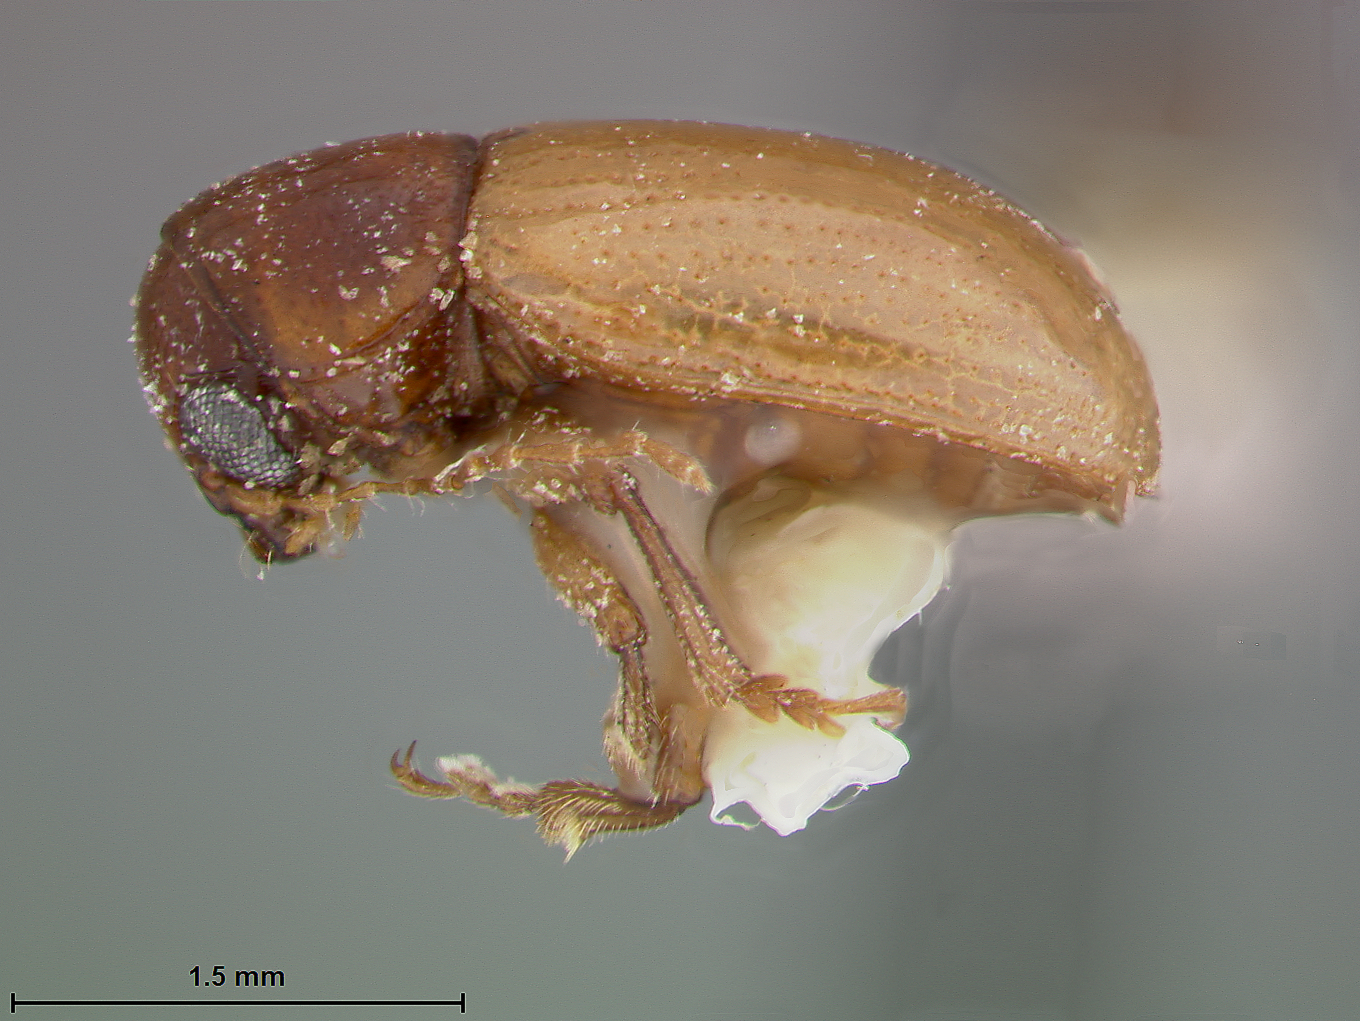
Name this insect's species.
Metachroma immaculatum
